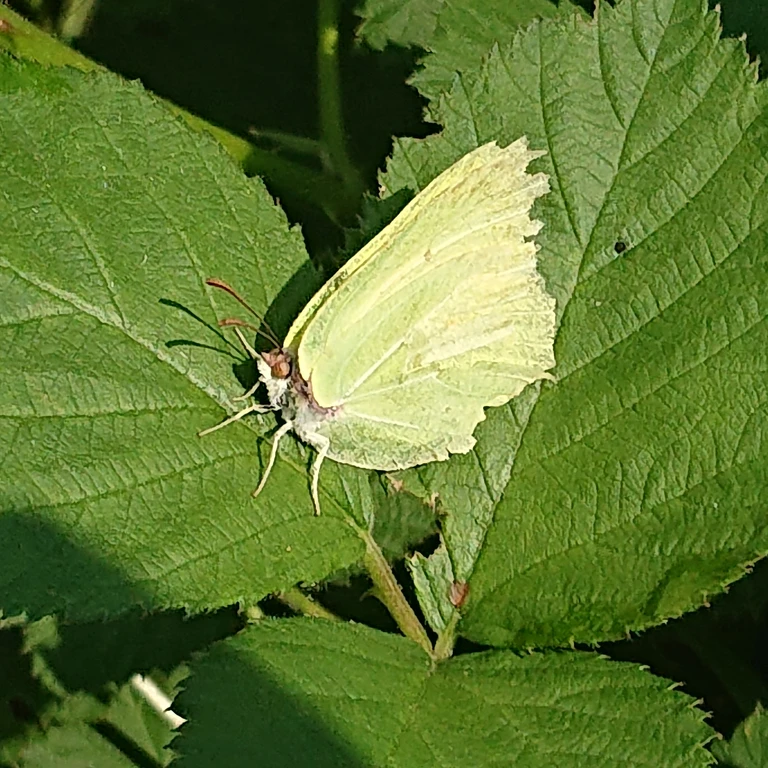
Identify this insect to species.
Gonepteryx rhamni
